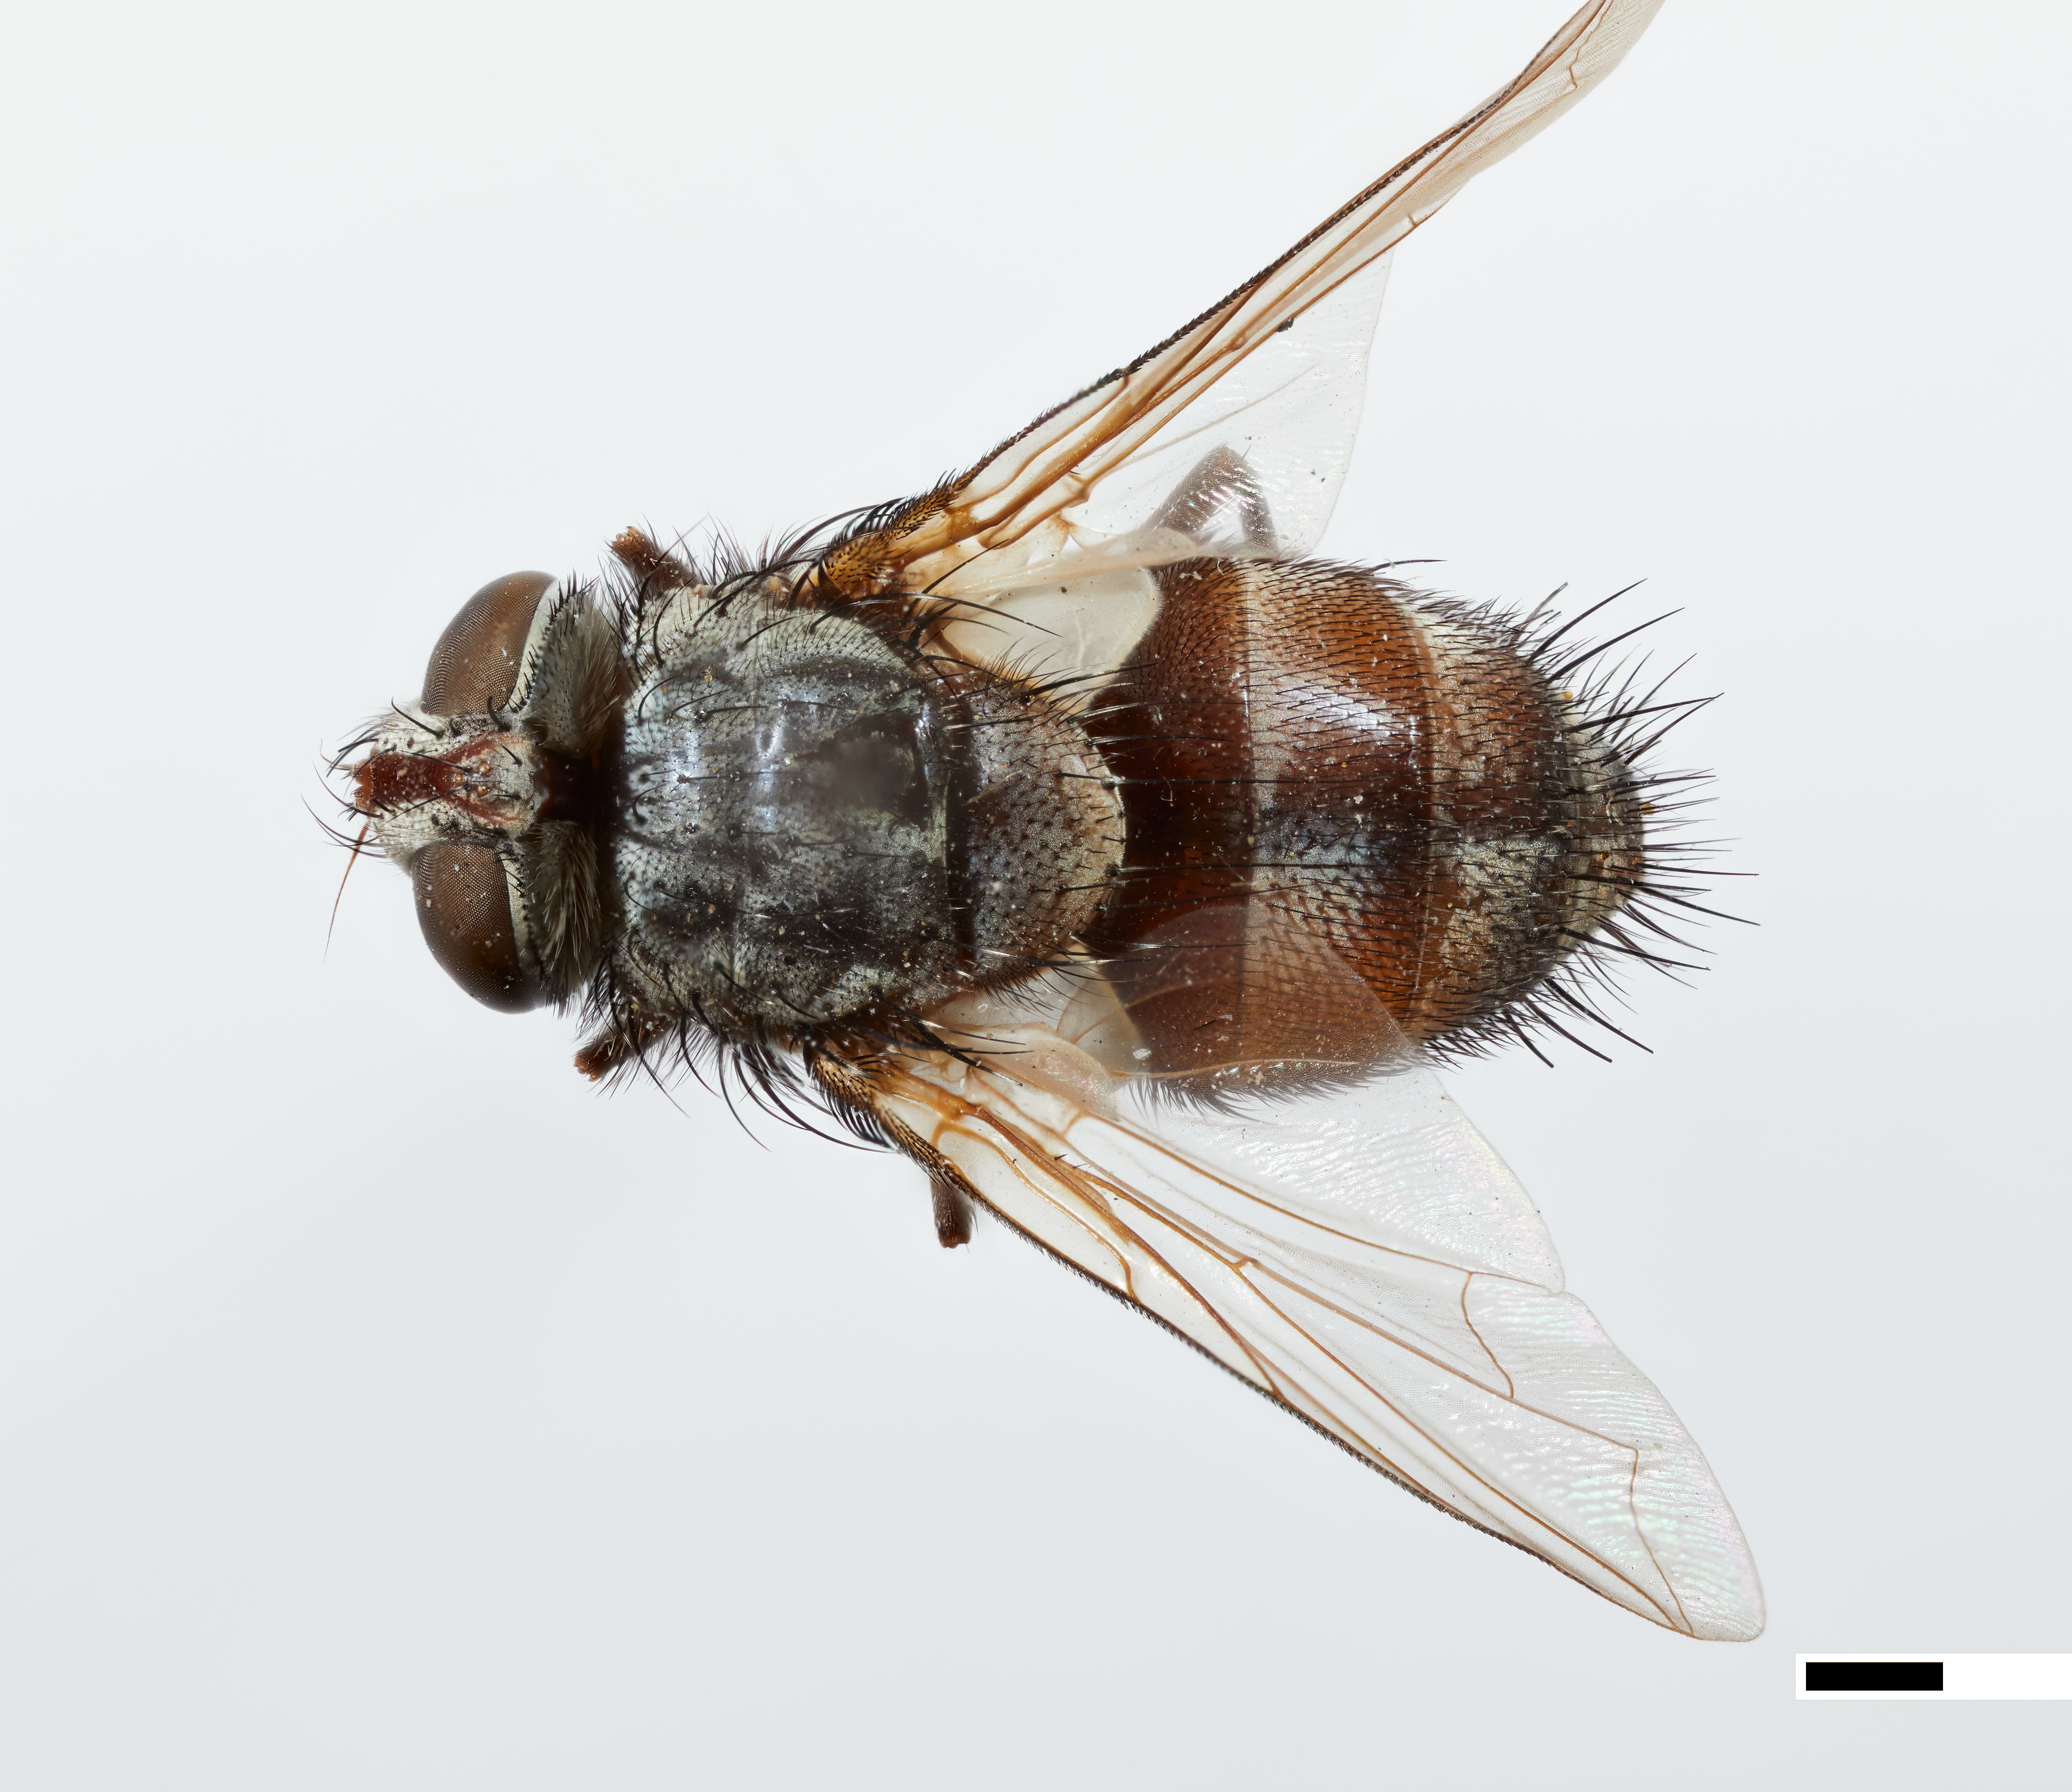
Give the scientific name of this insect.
Topomeigenia matutina
